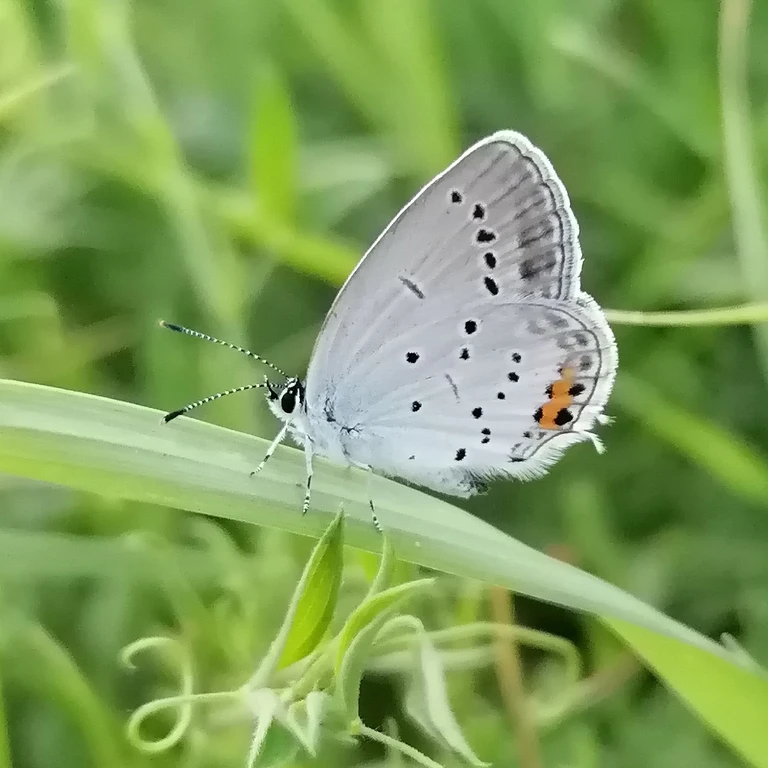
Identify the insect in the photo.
Cupido argiades (also Elkalyce argiades)
